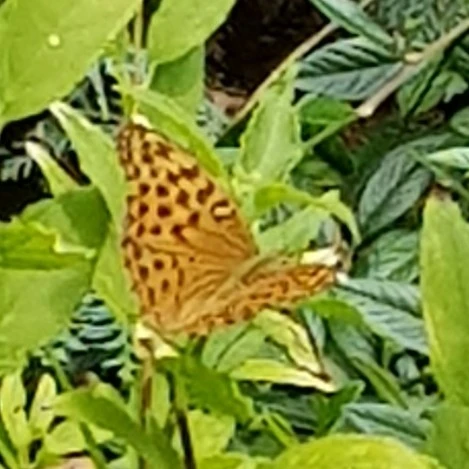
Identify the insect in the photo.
Argynnis paphia
